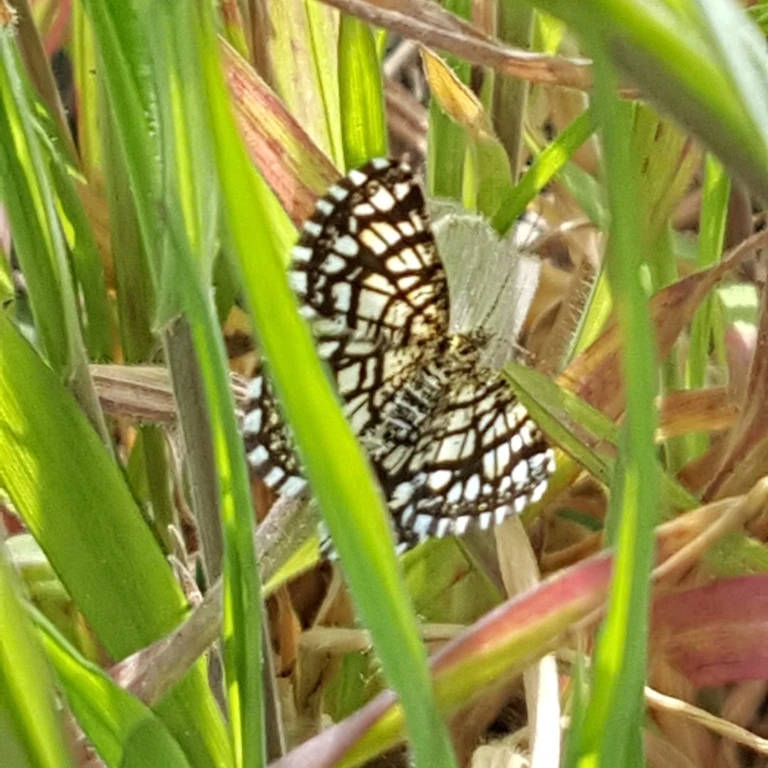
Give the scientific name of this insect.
Chiasmia clathrata
